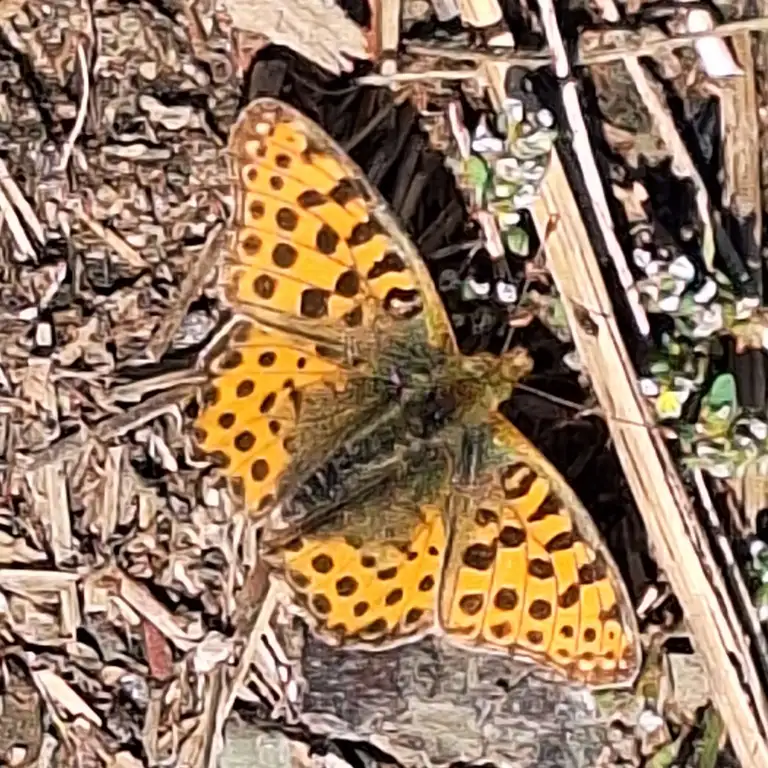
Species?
Issoria lathonia
